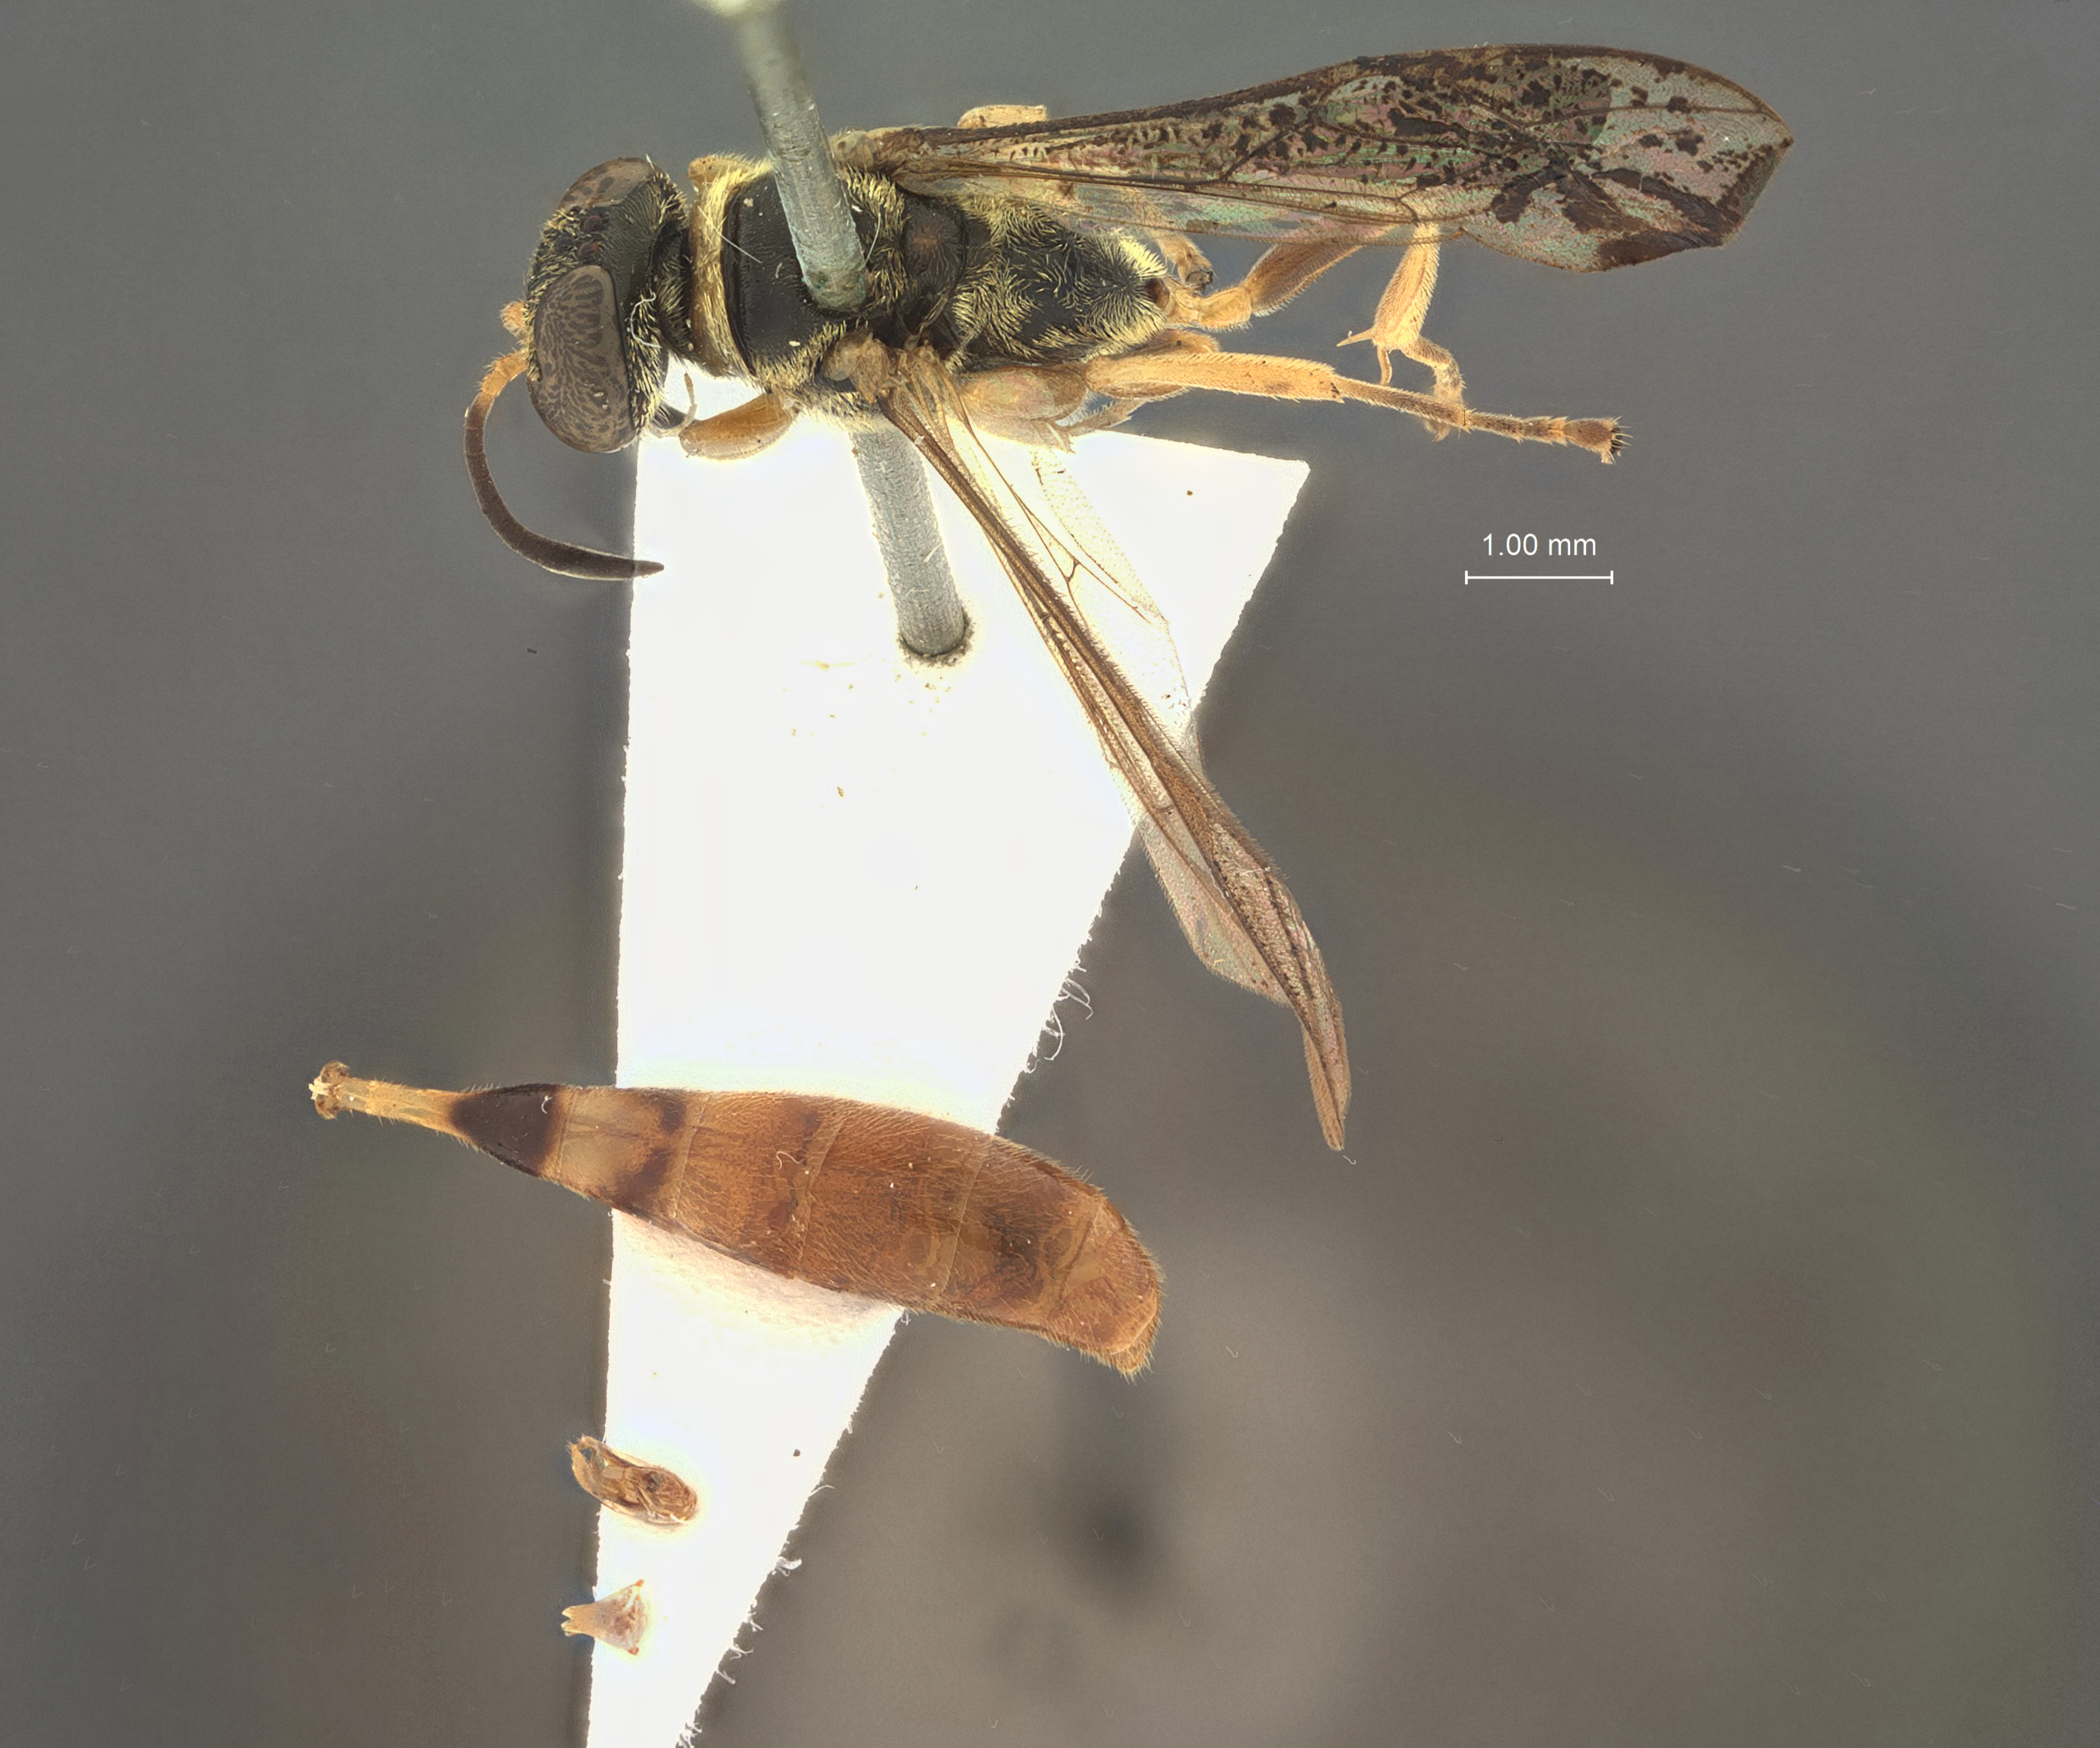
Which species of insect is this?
Trypoxylon luteocollare
